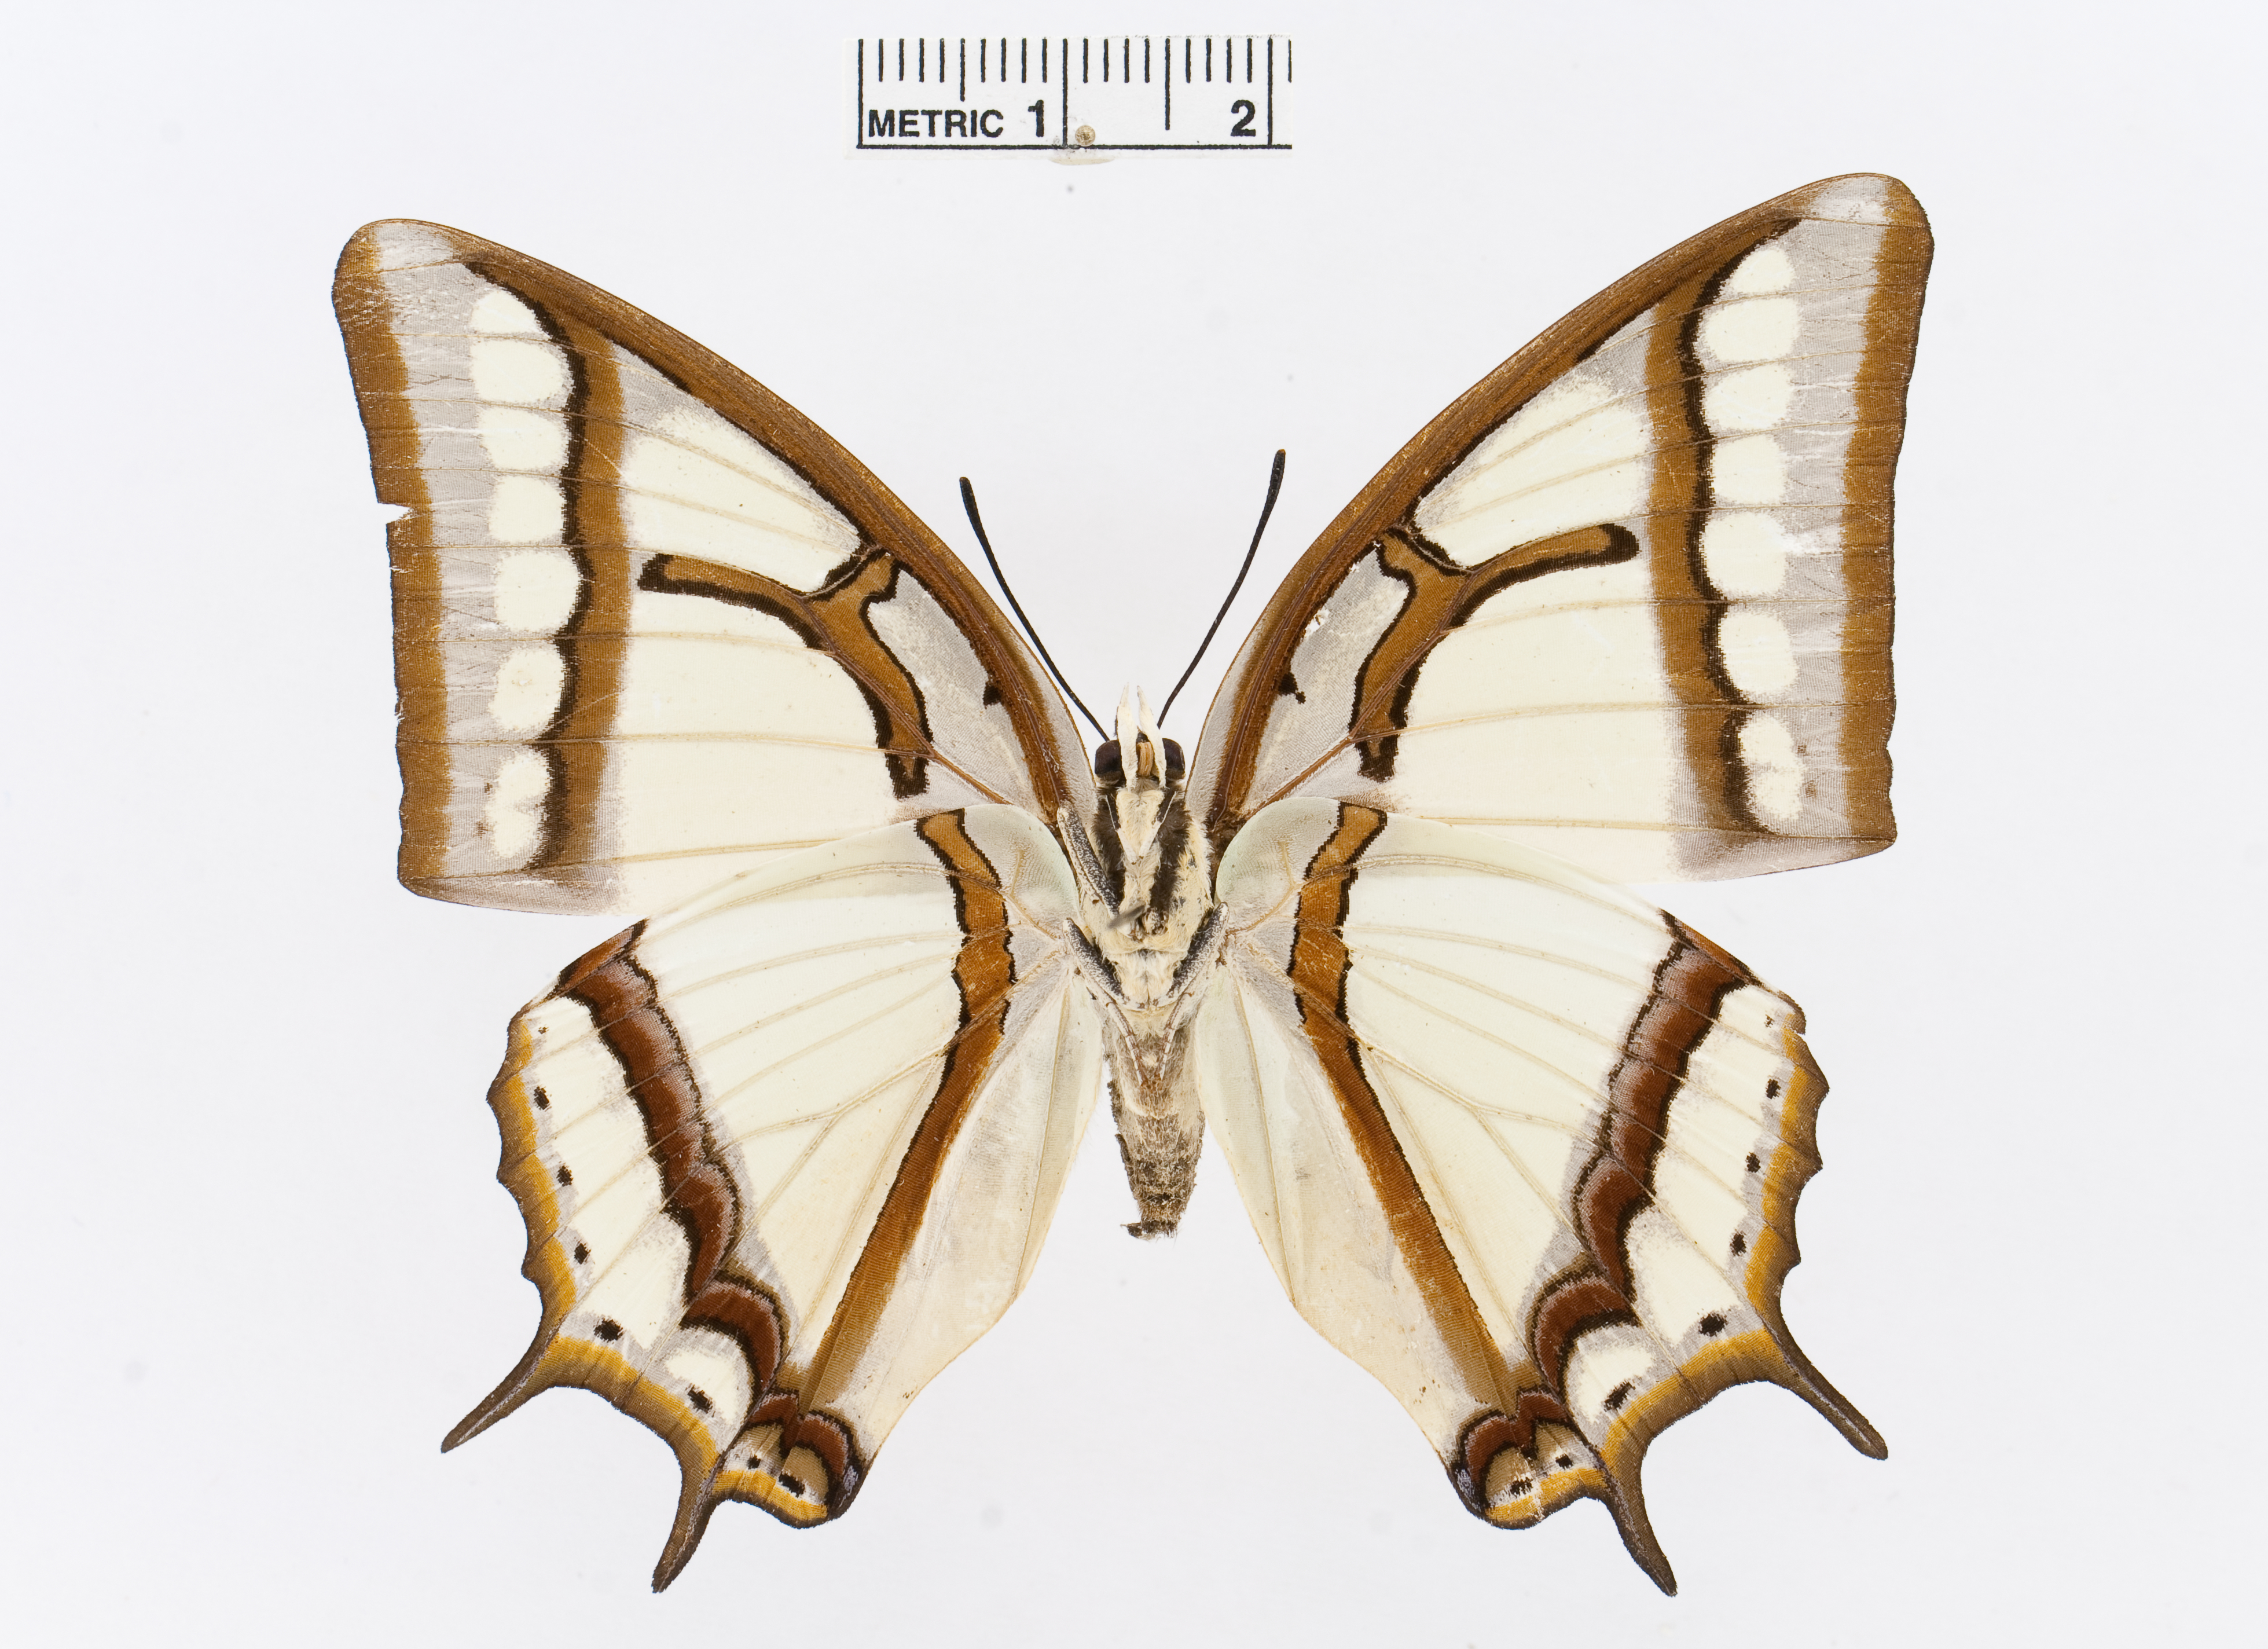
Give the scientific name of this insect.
Polyura narcaeus
